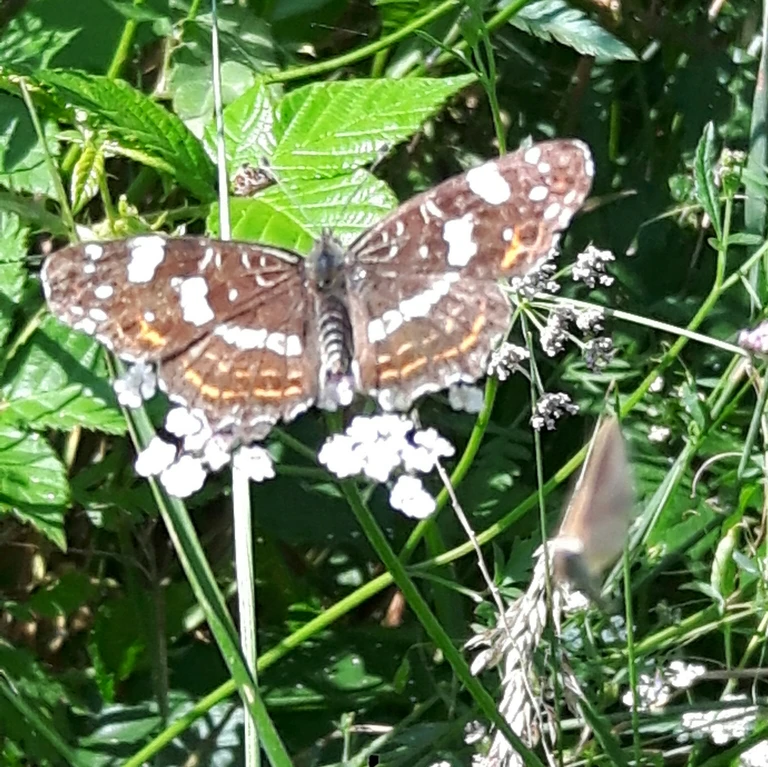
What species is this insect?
Araschnia levana
